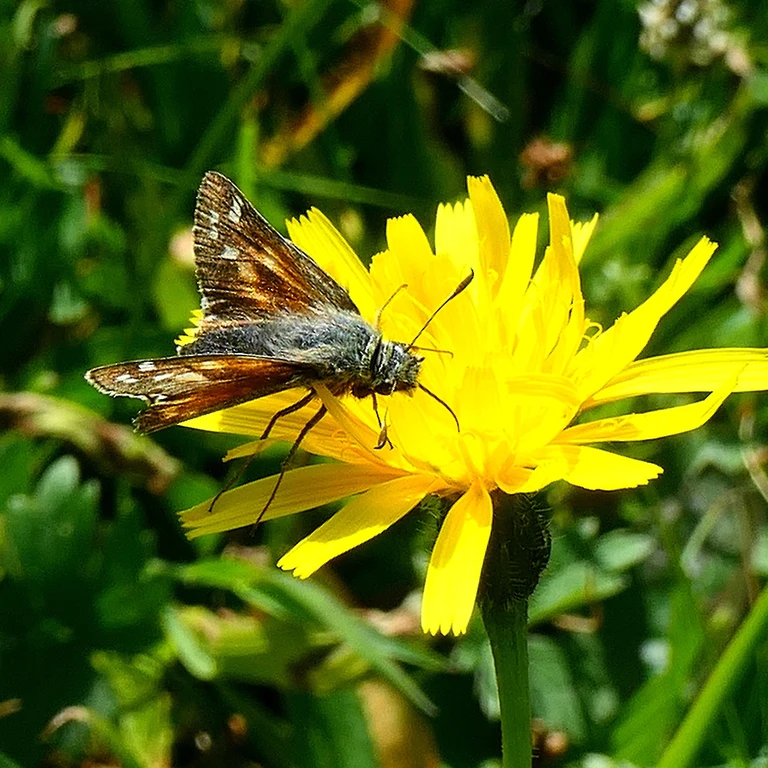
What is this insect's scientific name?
Hesperia comma
